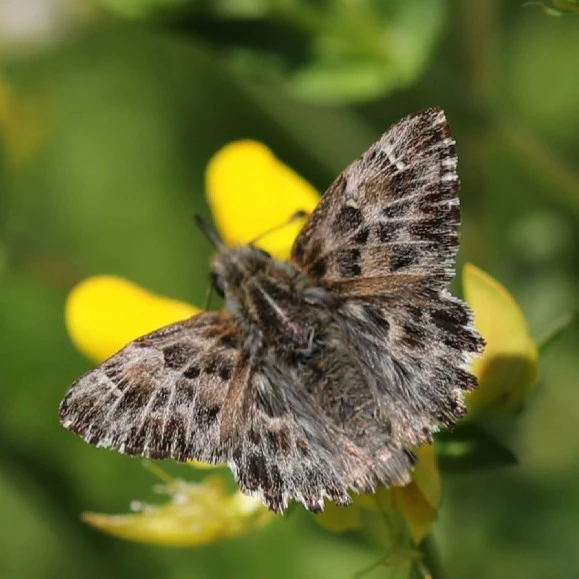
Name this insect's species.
Carcharodus alceae
